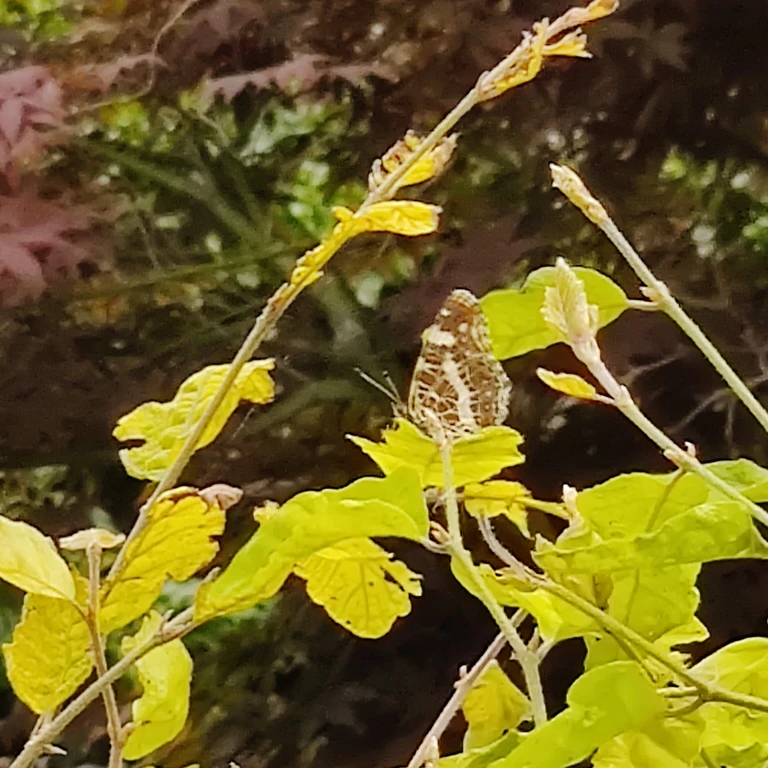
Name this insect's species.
Araschnia levana
